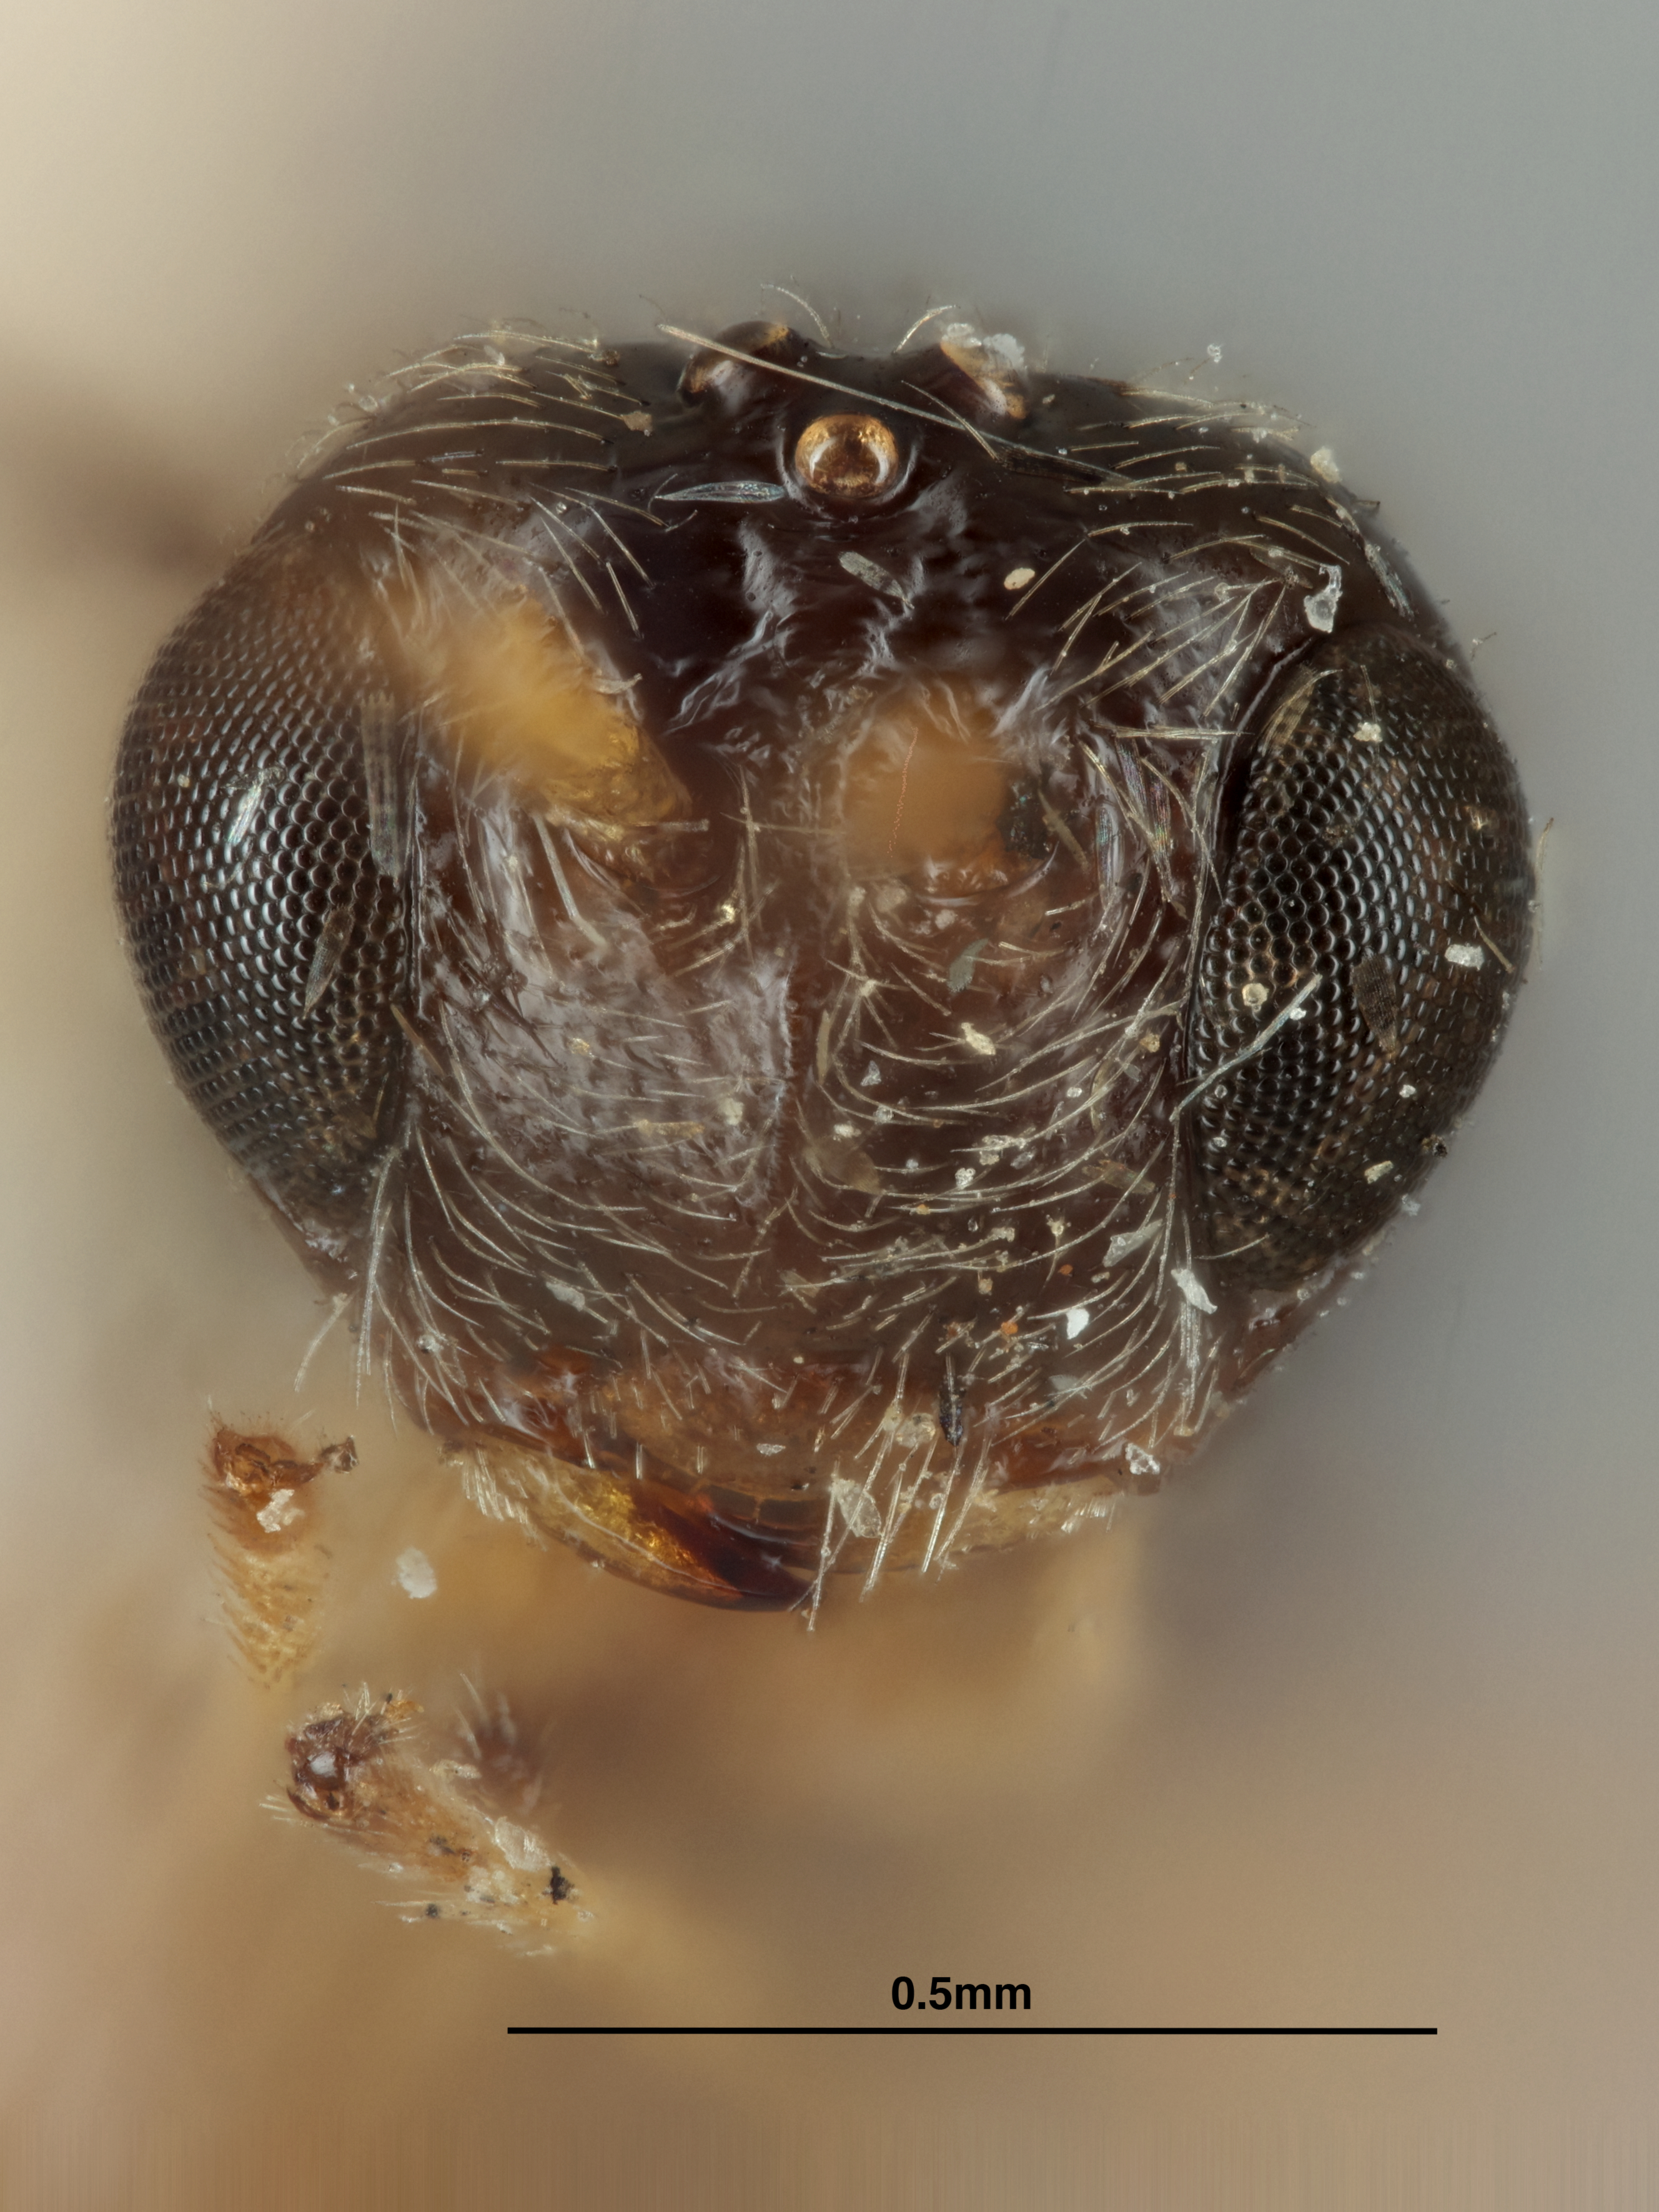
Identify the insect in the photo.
Opius rufocinctus
